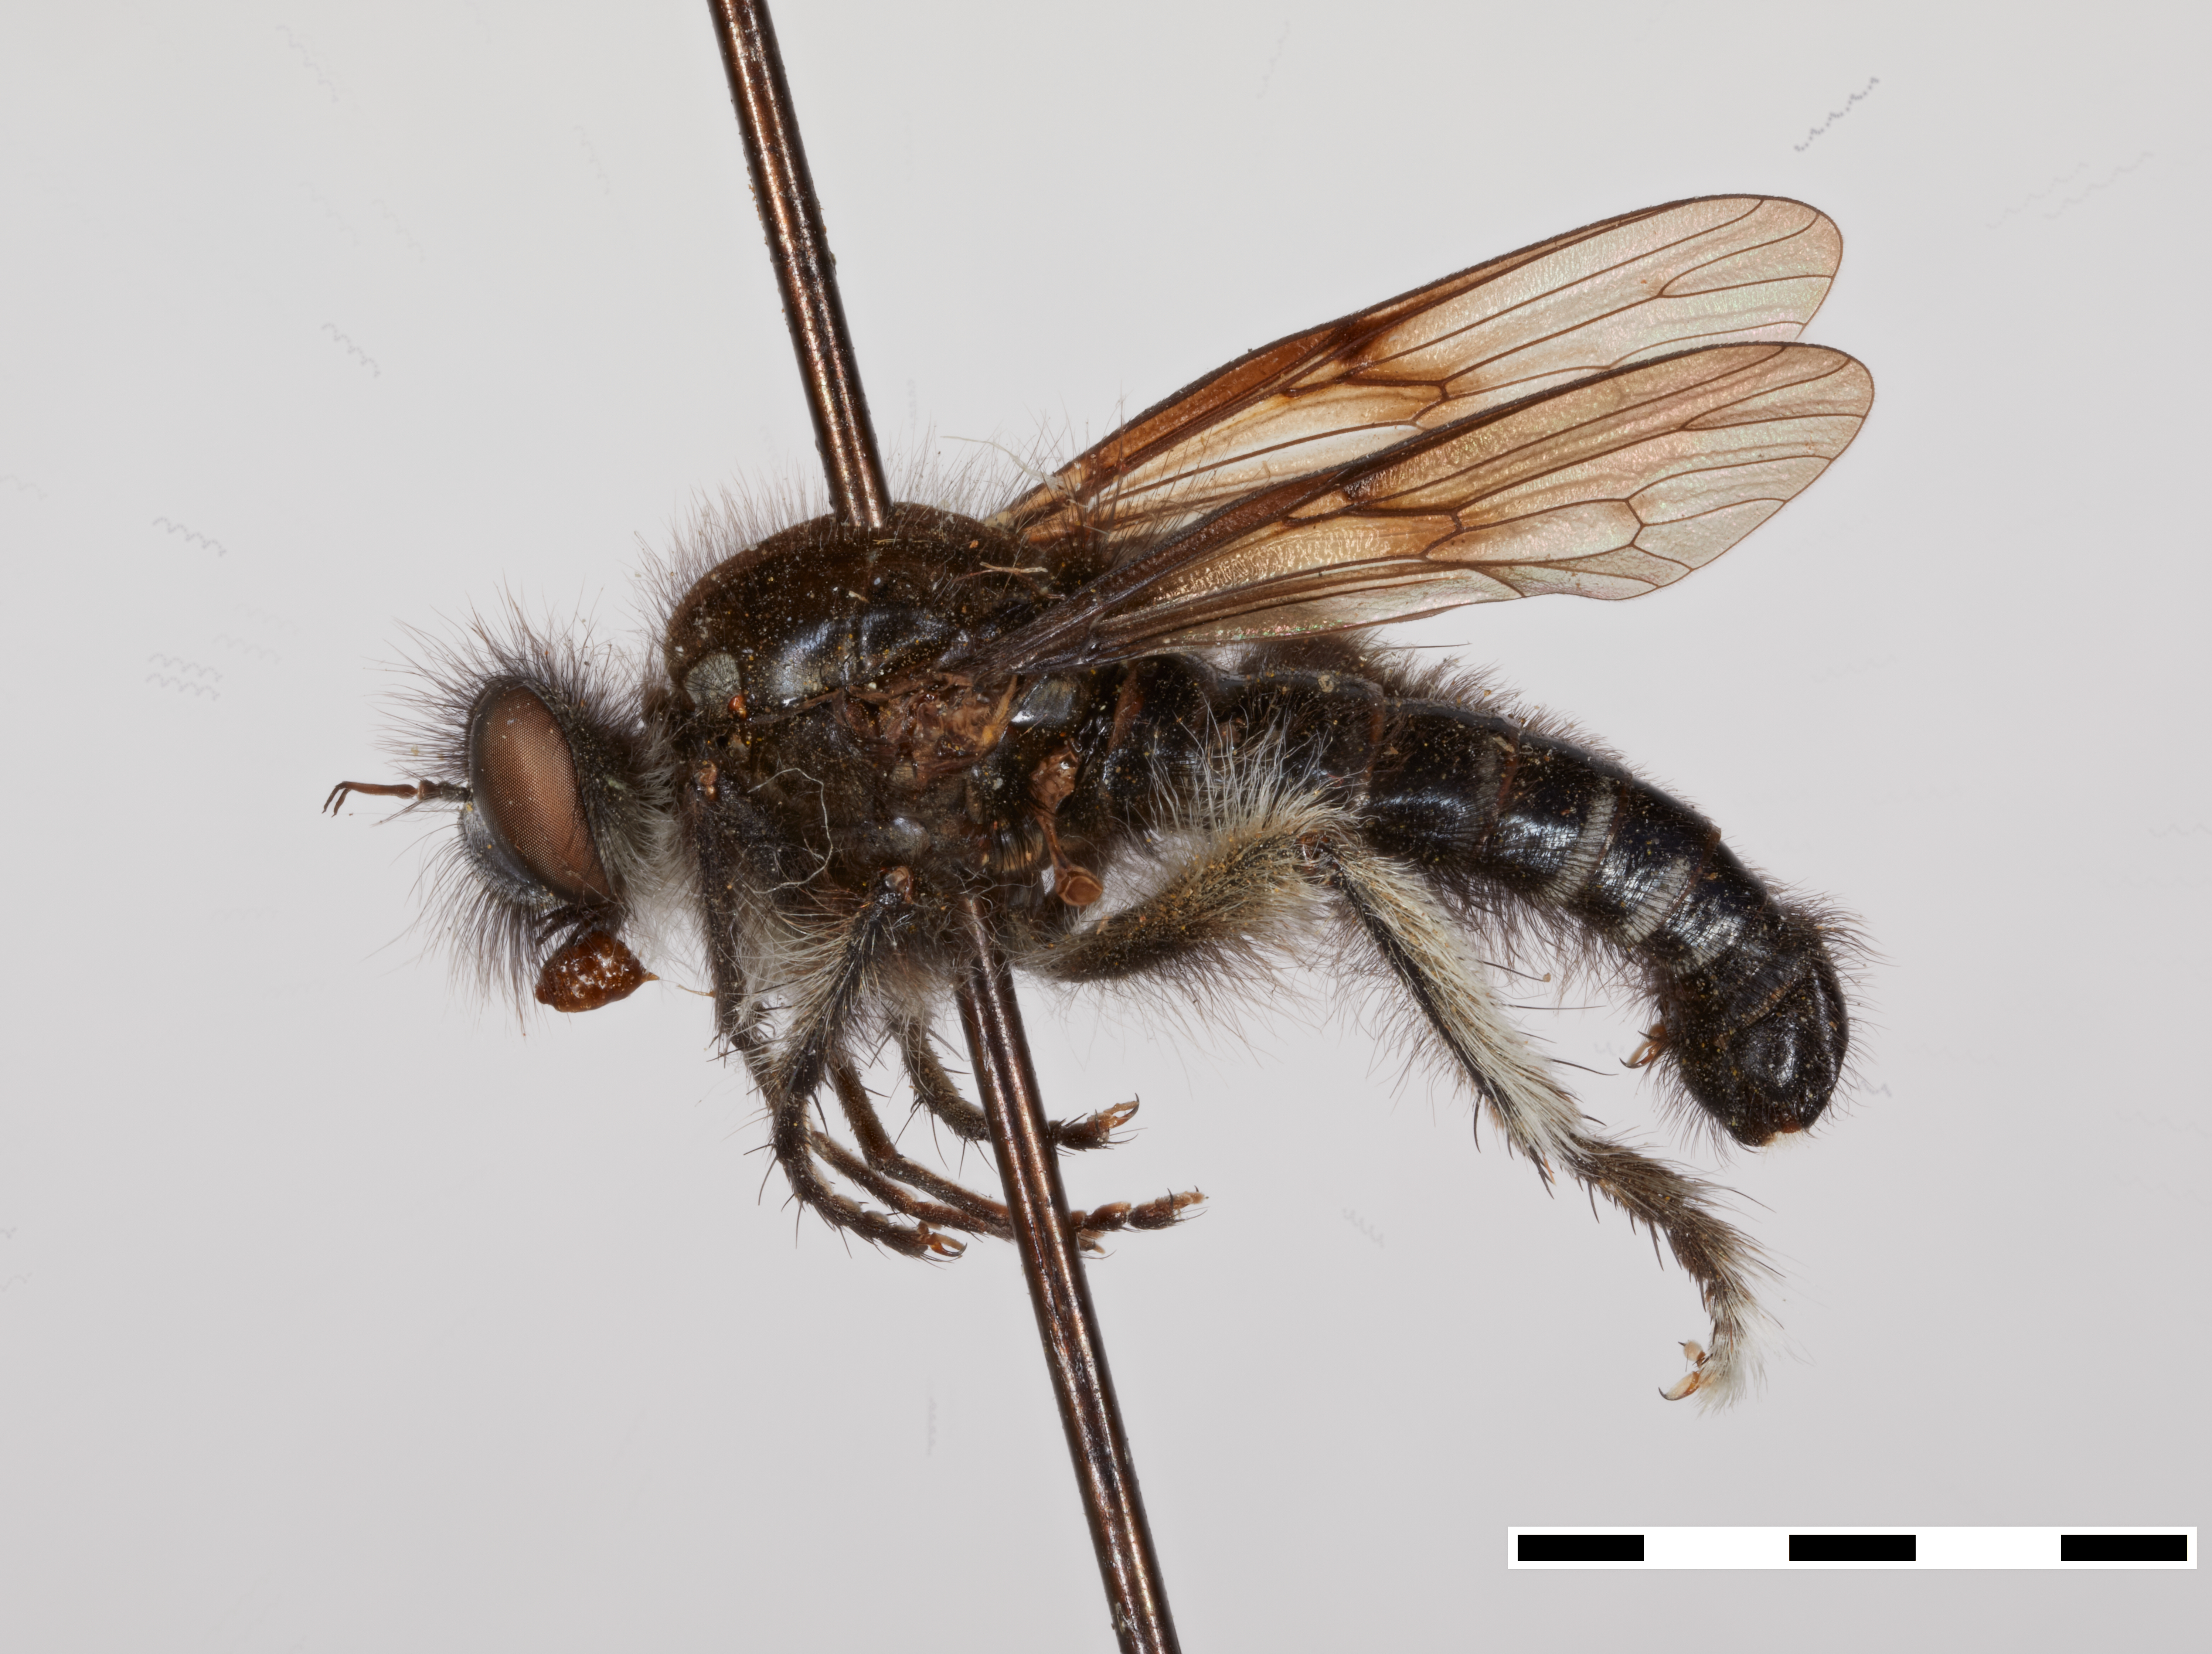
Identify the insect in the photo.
Cyrtopogon aldrichii
